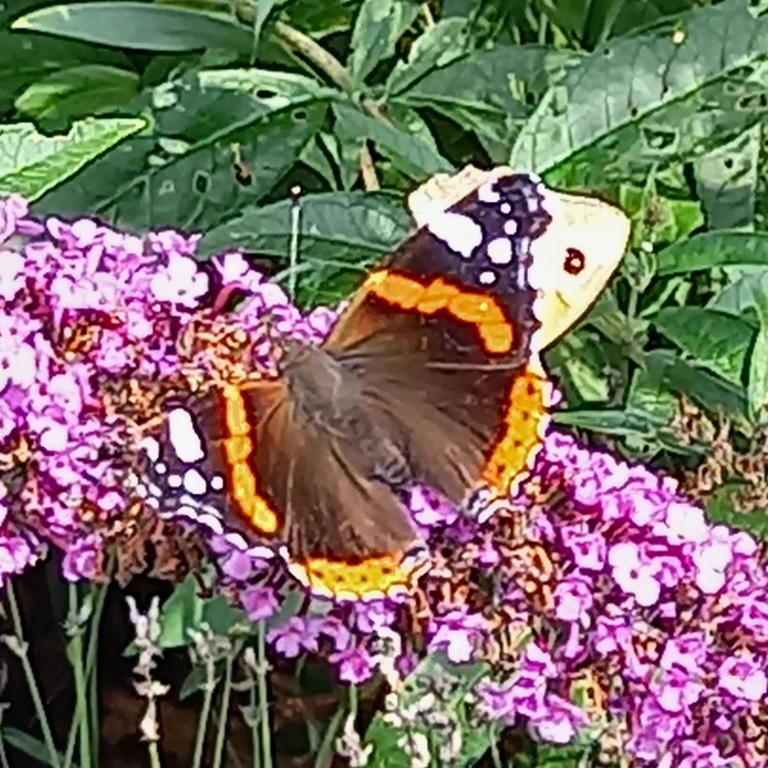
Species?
Vanessa atalanta
